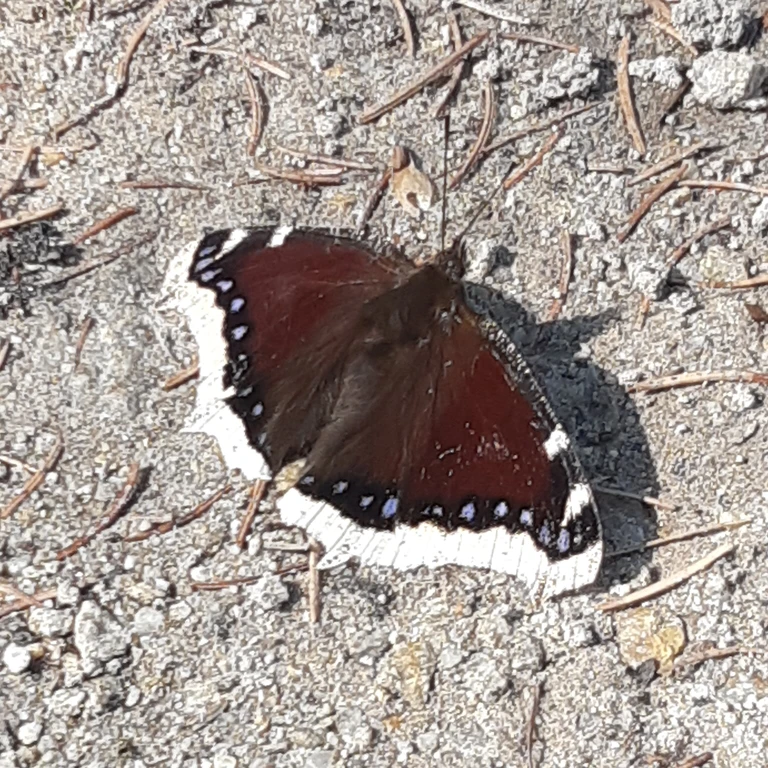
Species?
Nymphalis antiopa
